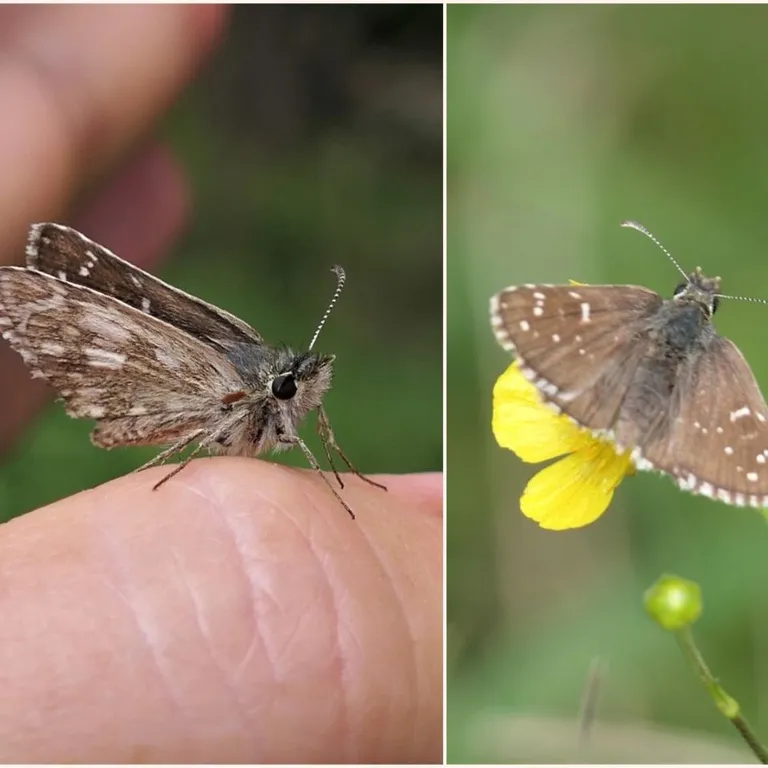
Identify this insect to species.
Pyrgus serratulae
